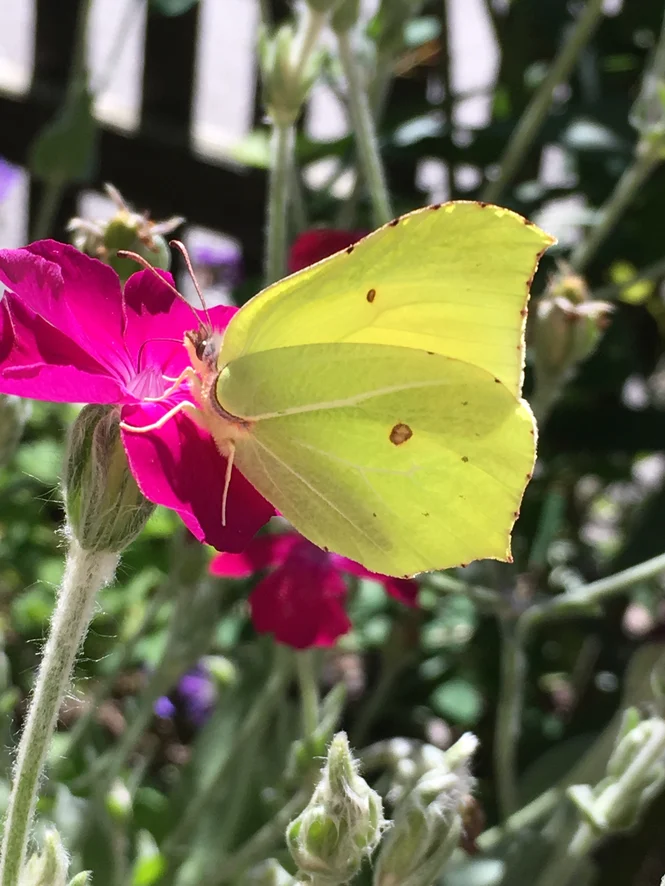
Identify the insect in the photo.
Gonepteryx rhamni
